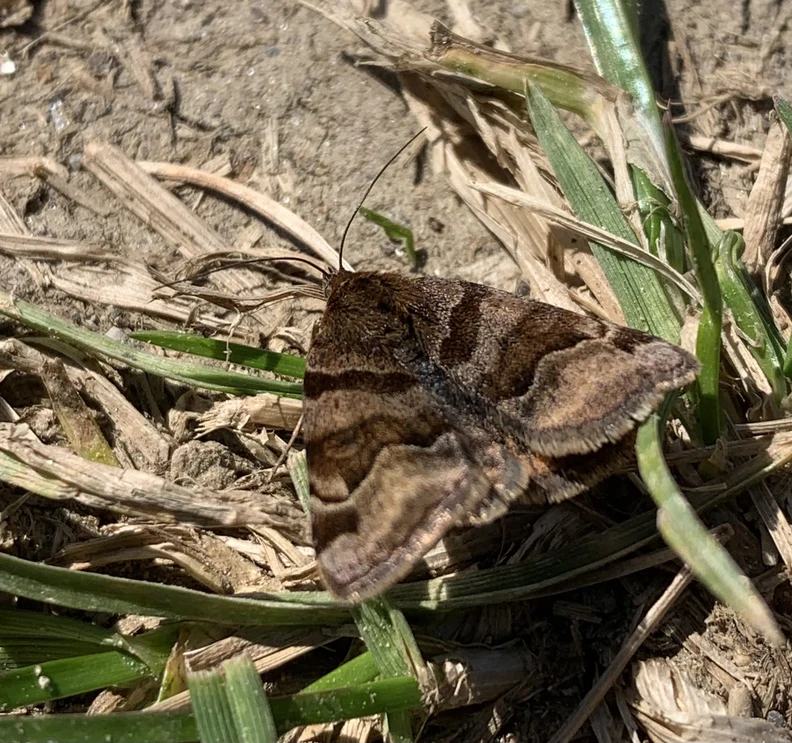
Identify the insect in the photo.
Euclidia glyphica
